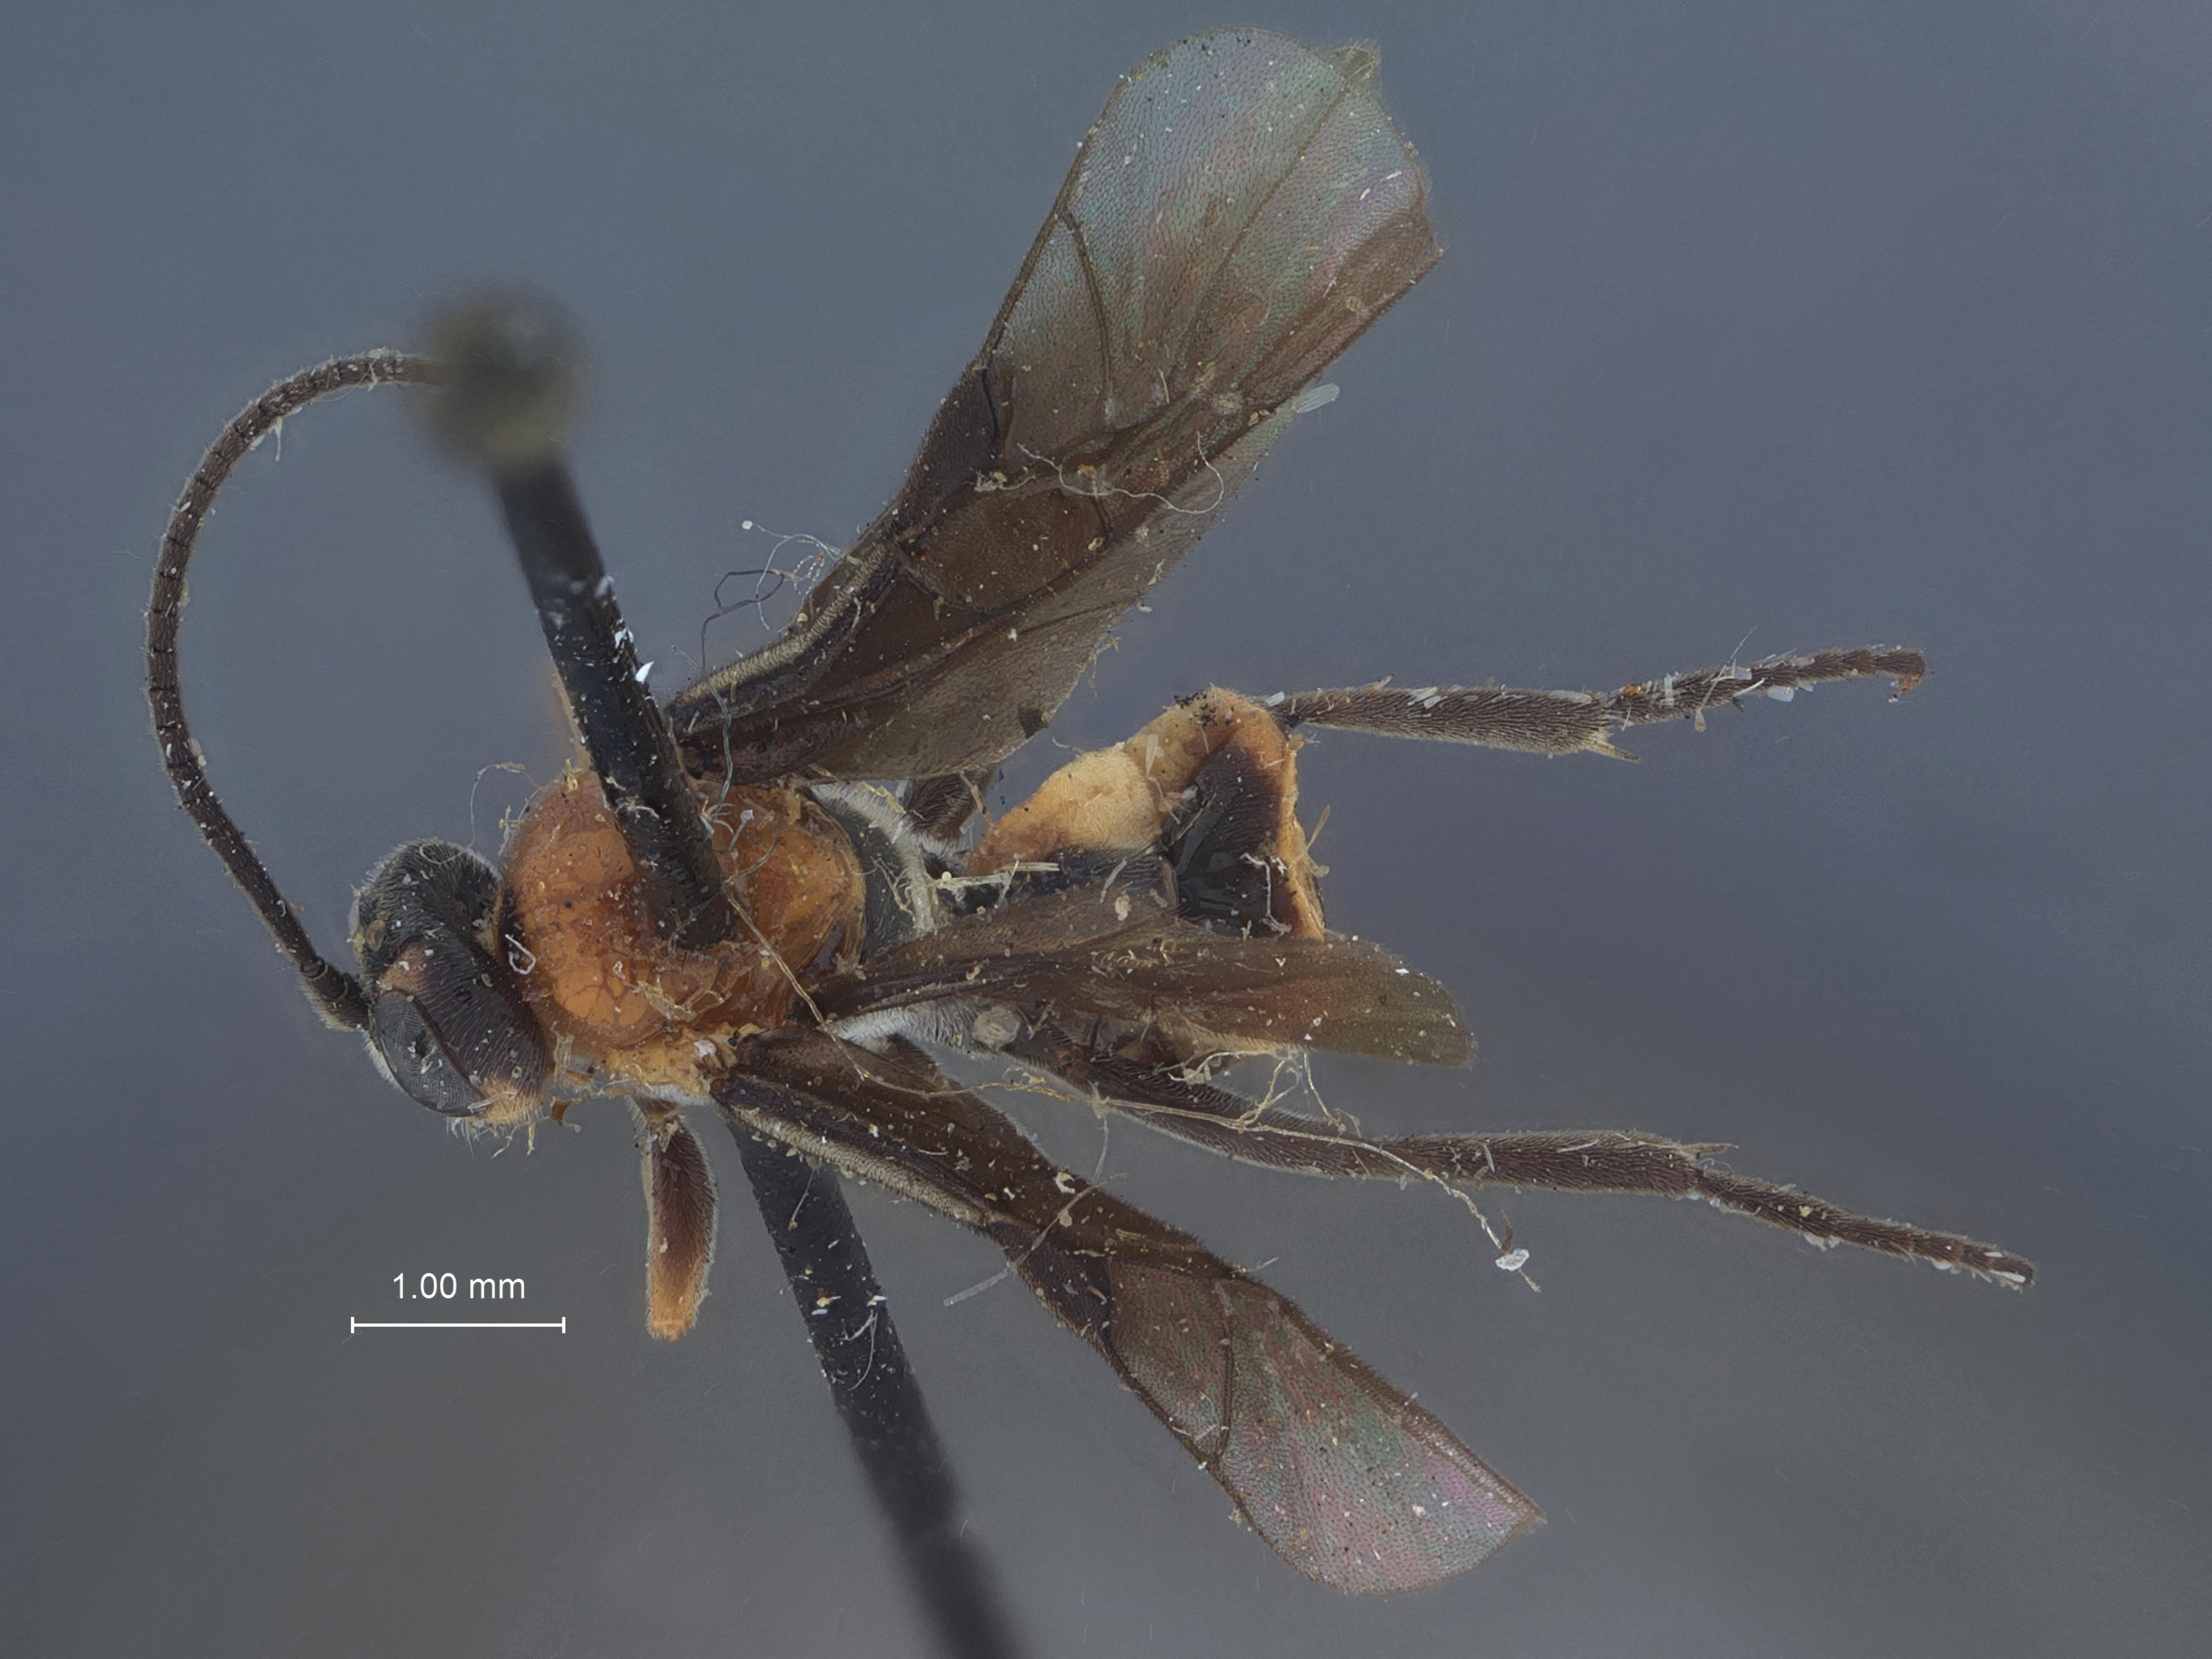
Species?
Boethus daeckei
